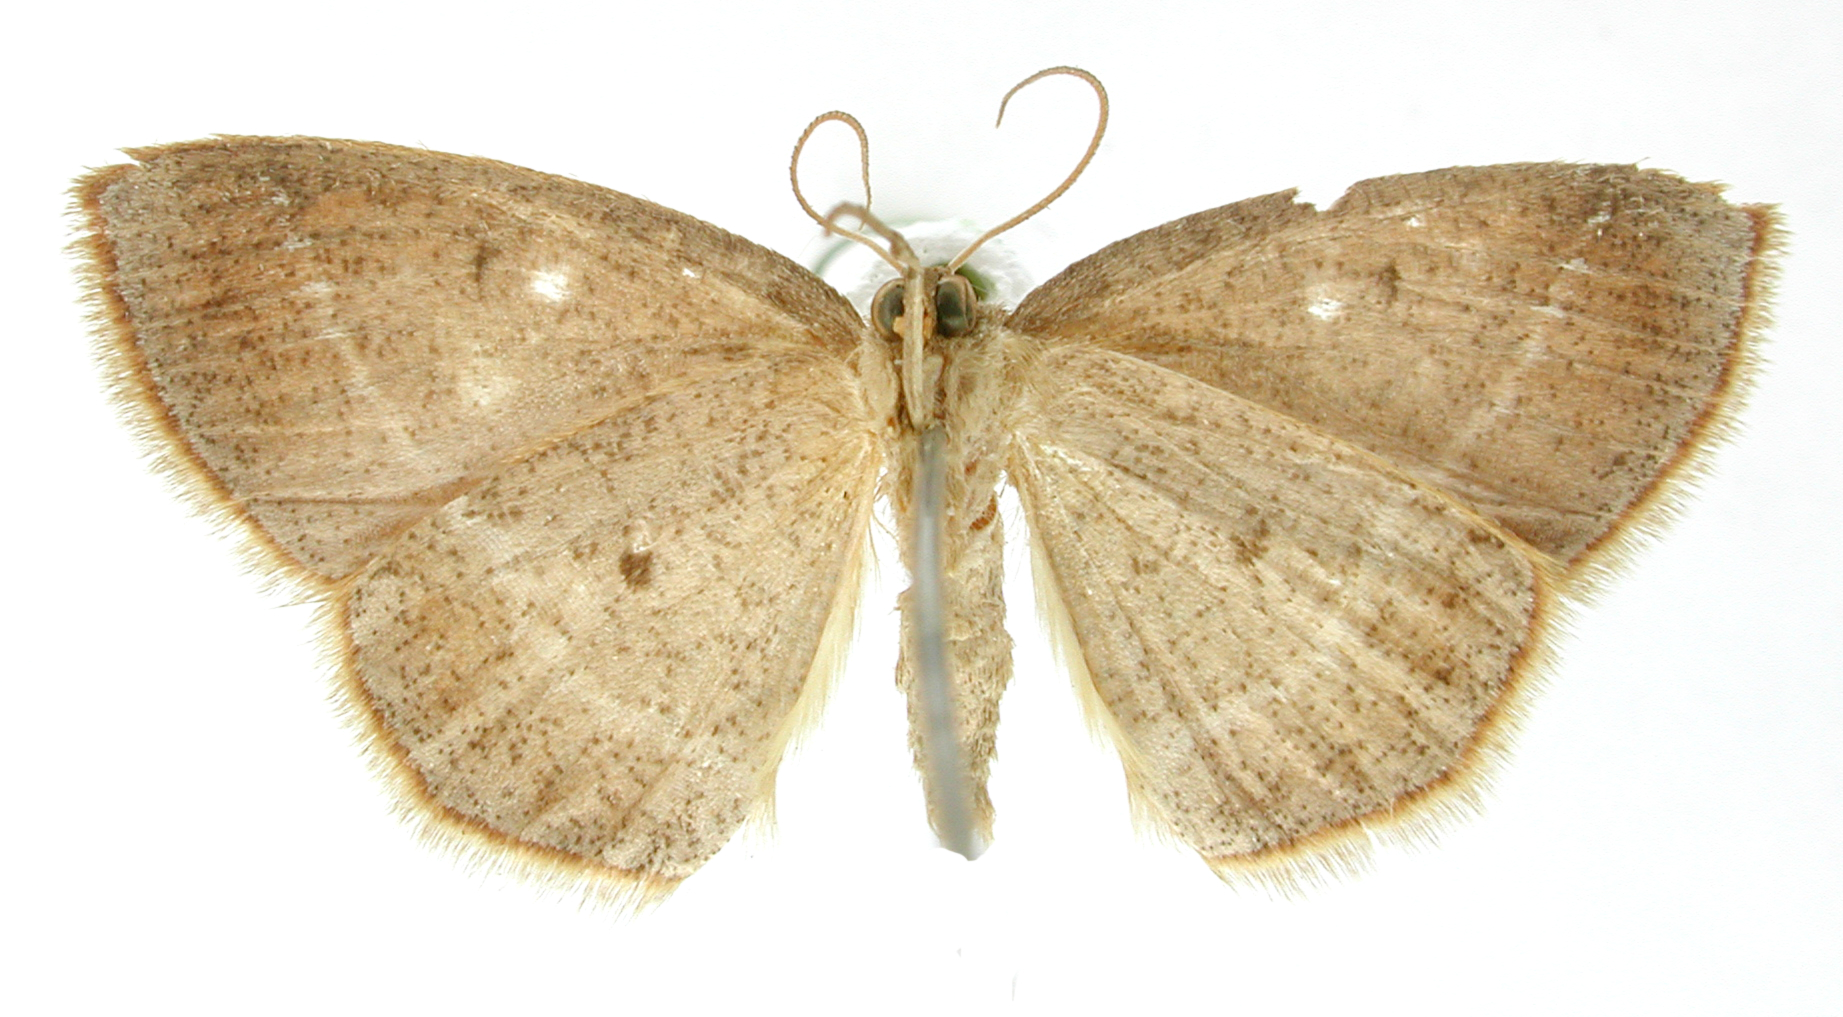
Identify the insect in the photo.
Apicia demoleon
